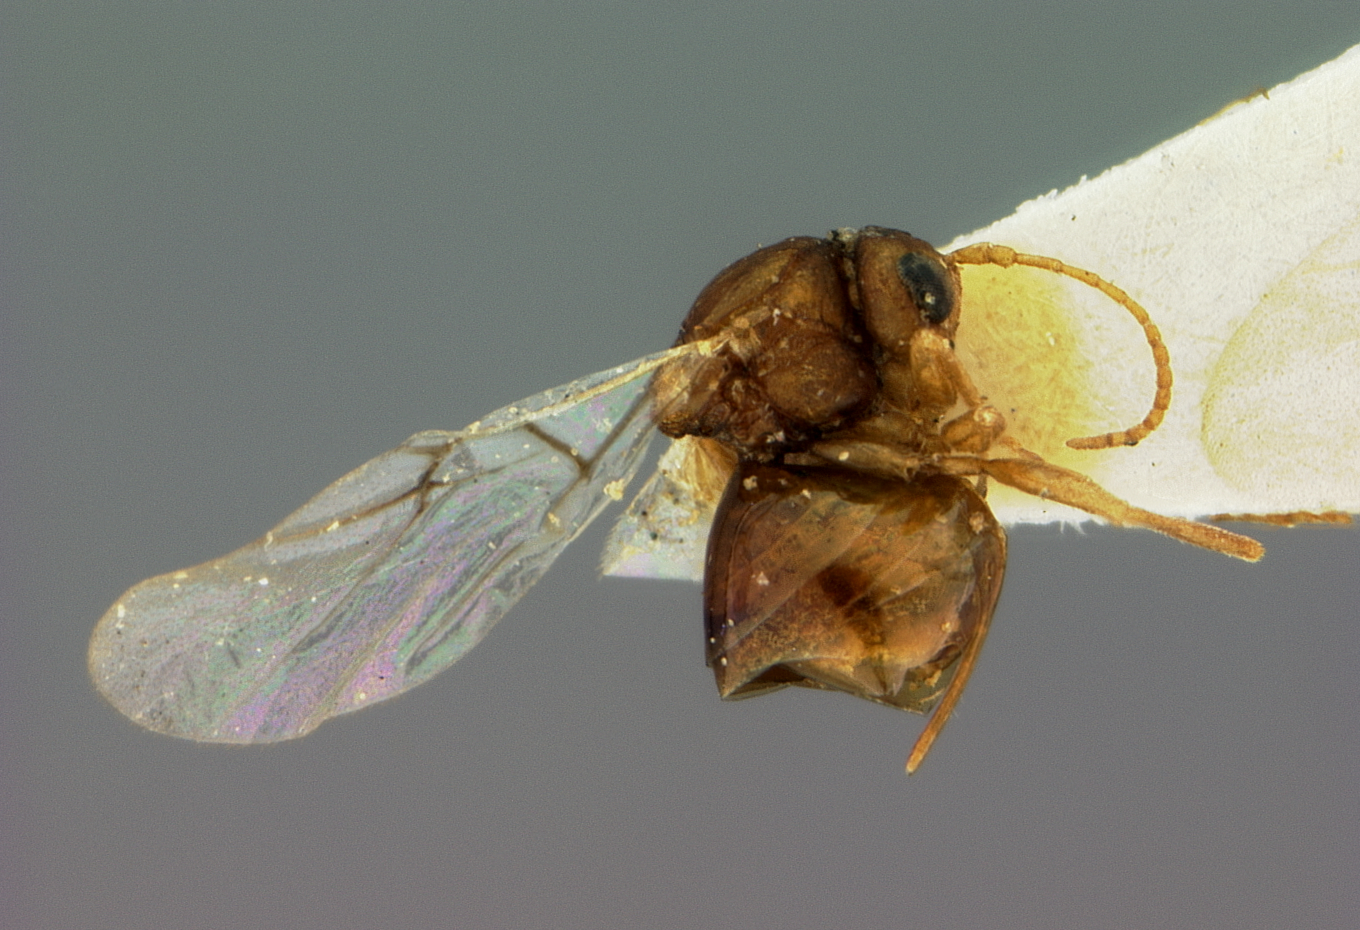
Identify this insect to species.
Cynips quercus
